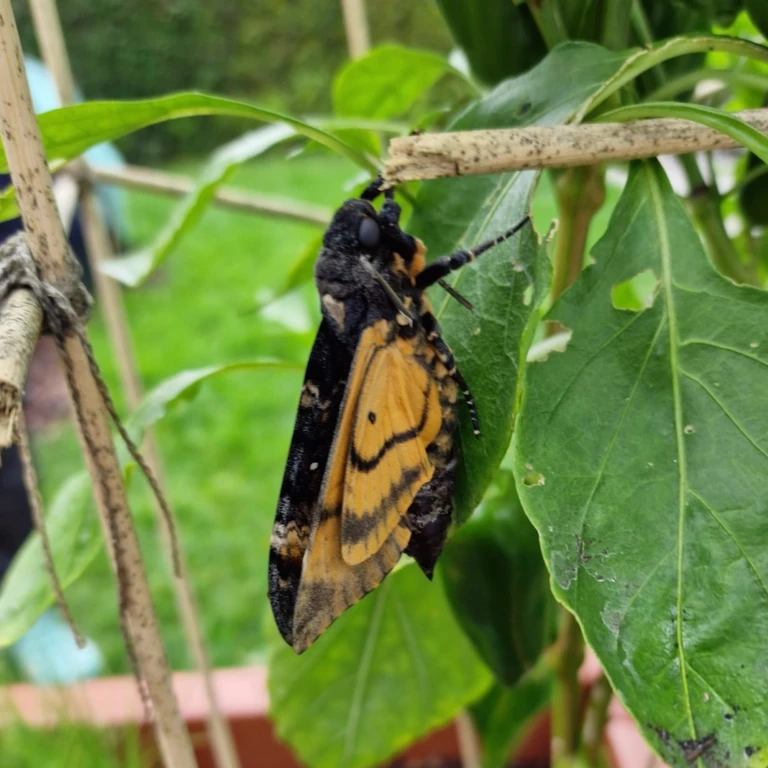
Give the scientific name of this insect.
Acherontia atropos
